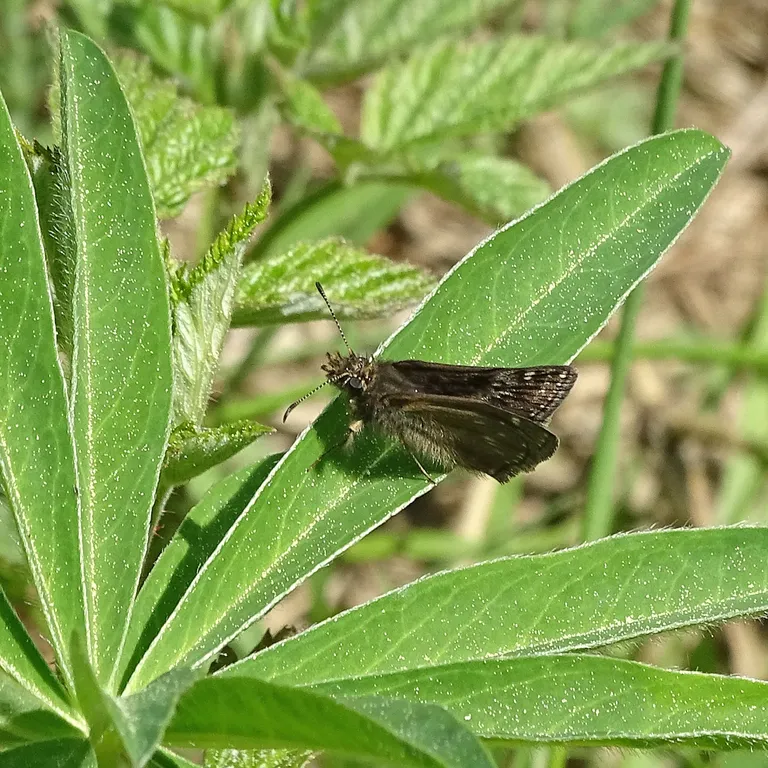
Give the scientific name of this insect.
Erynnis tages
